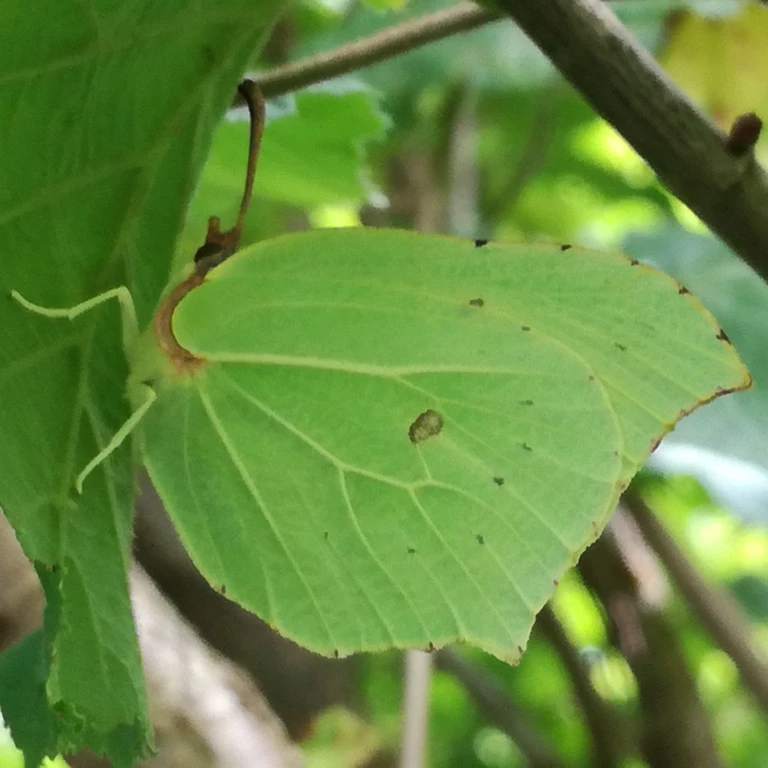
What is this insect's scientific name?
Gonepteryx rhamni
